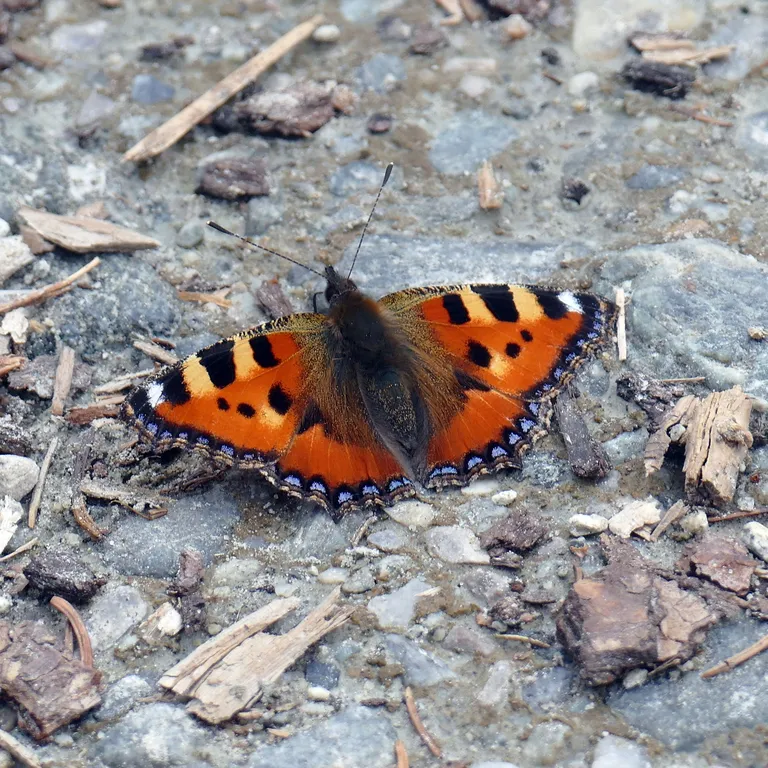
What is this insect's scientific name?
Aglais urticae
